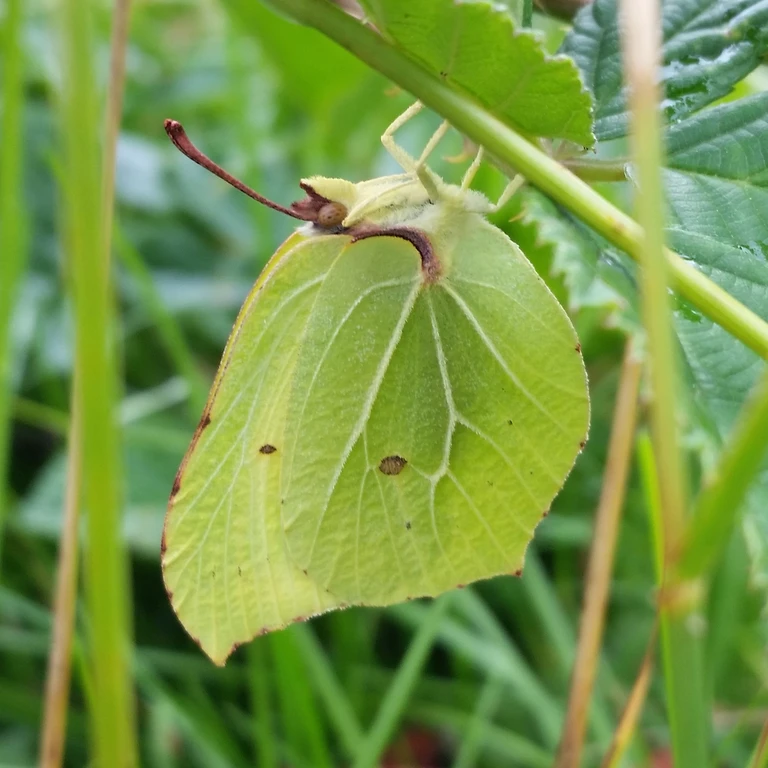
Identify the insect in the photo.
Gonepteryx rhamni
